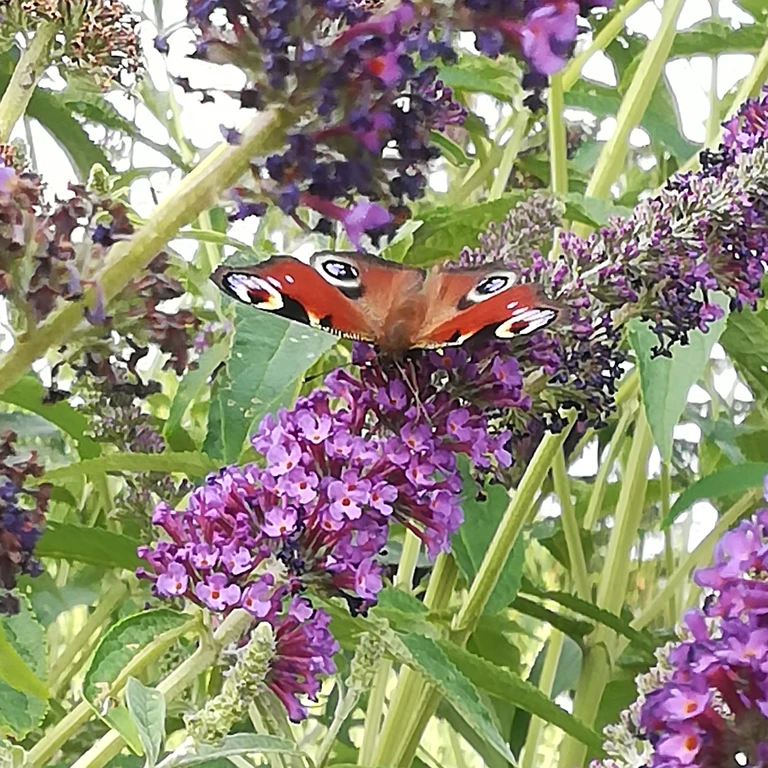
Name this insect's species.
Aglais io
